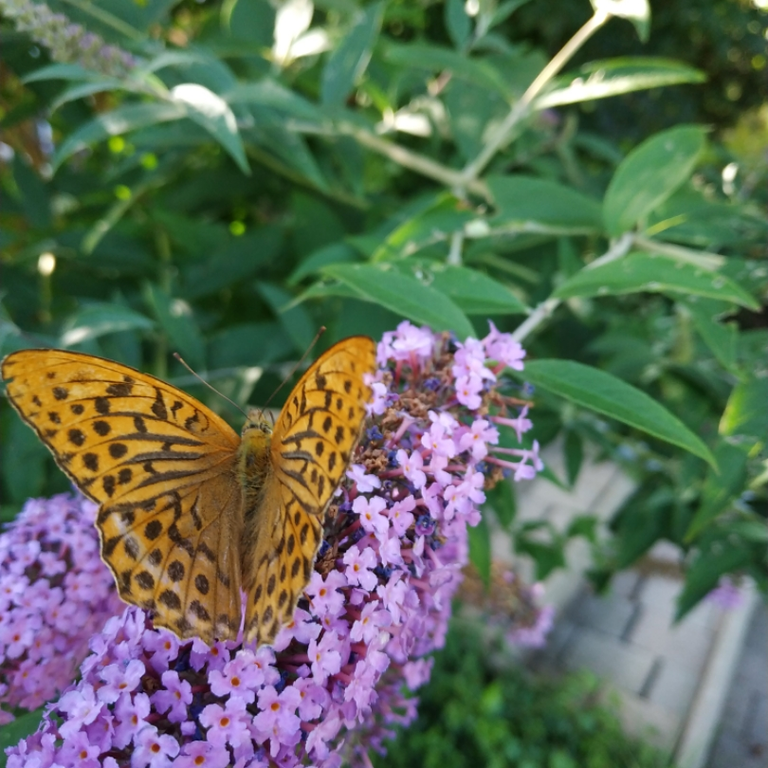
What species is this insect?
Argynnis paphia
